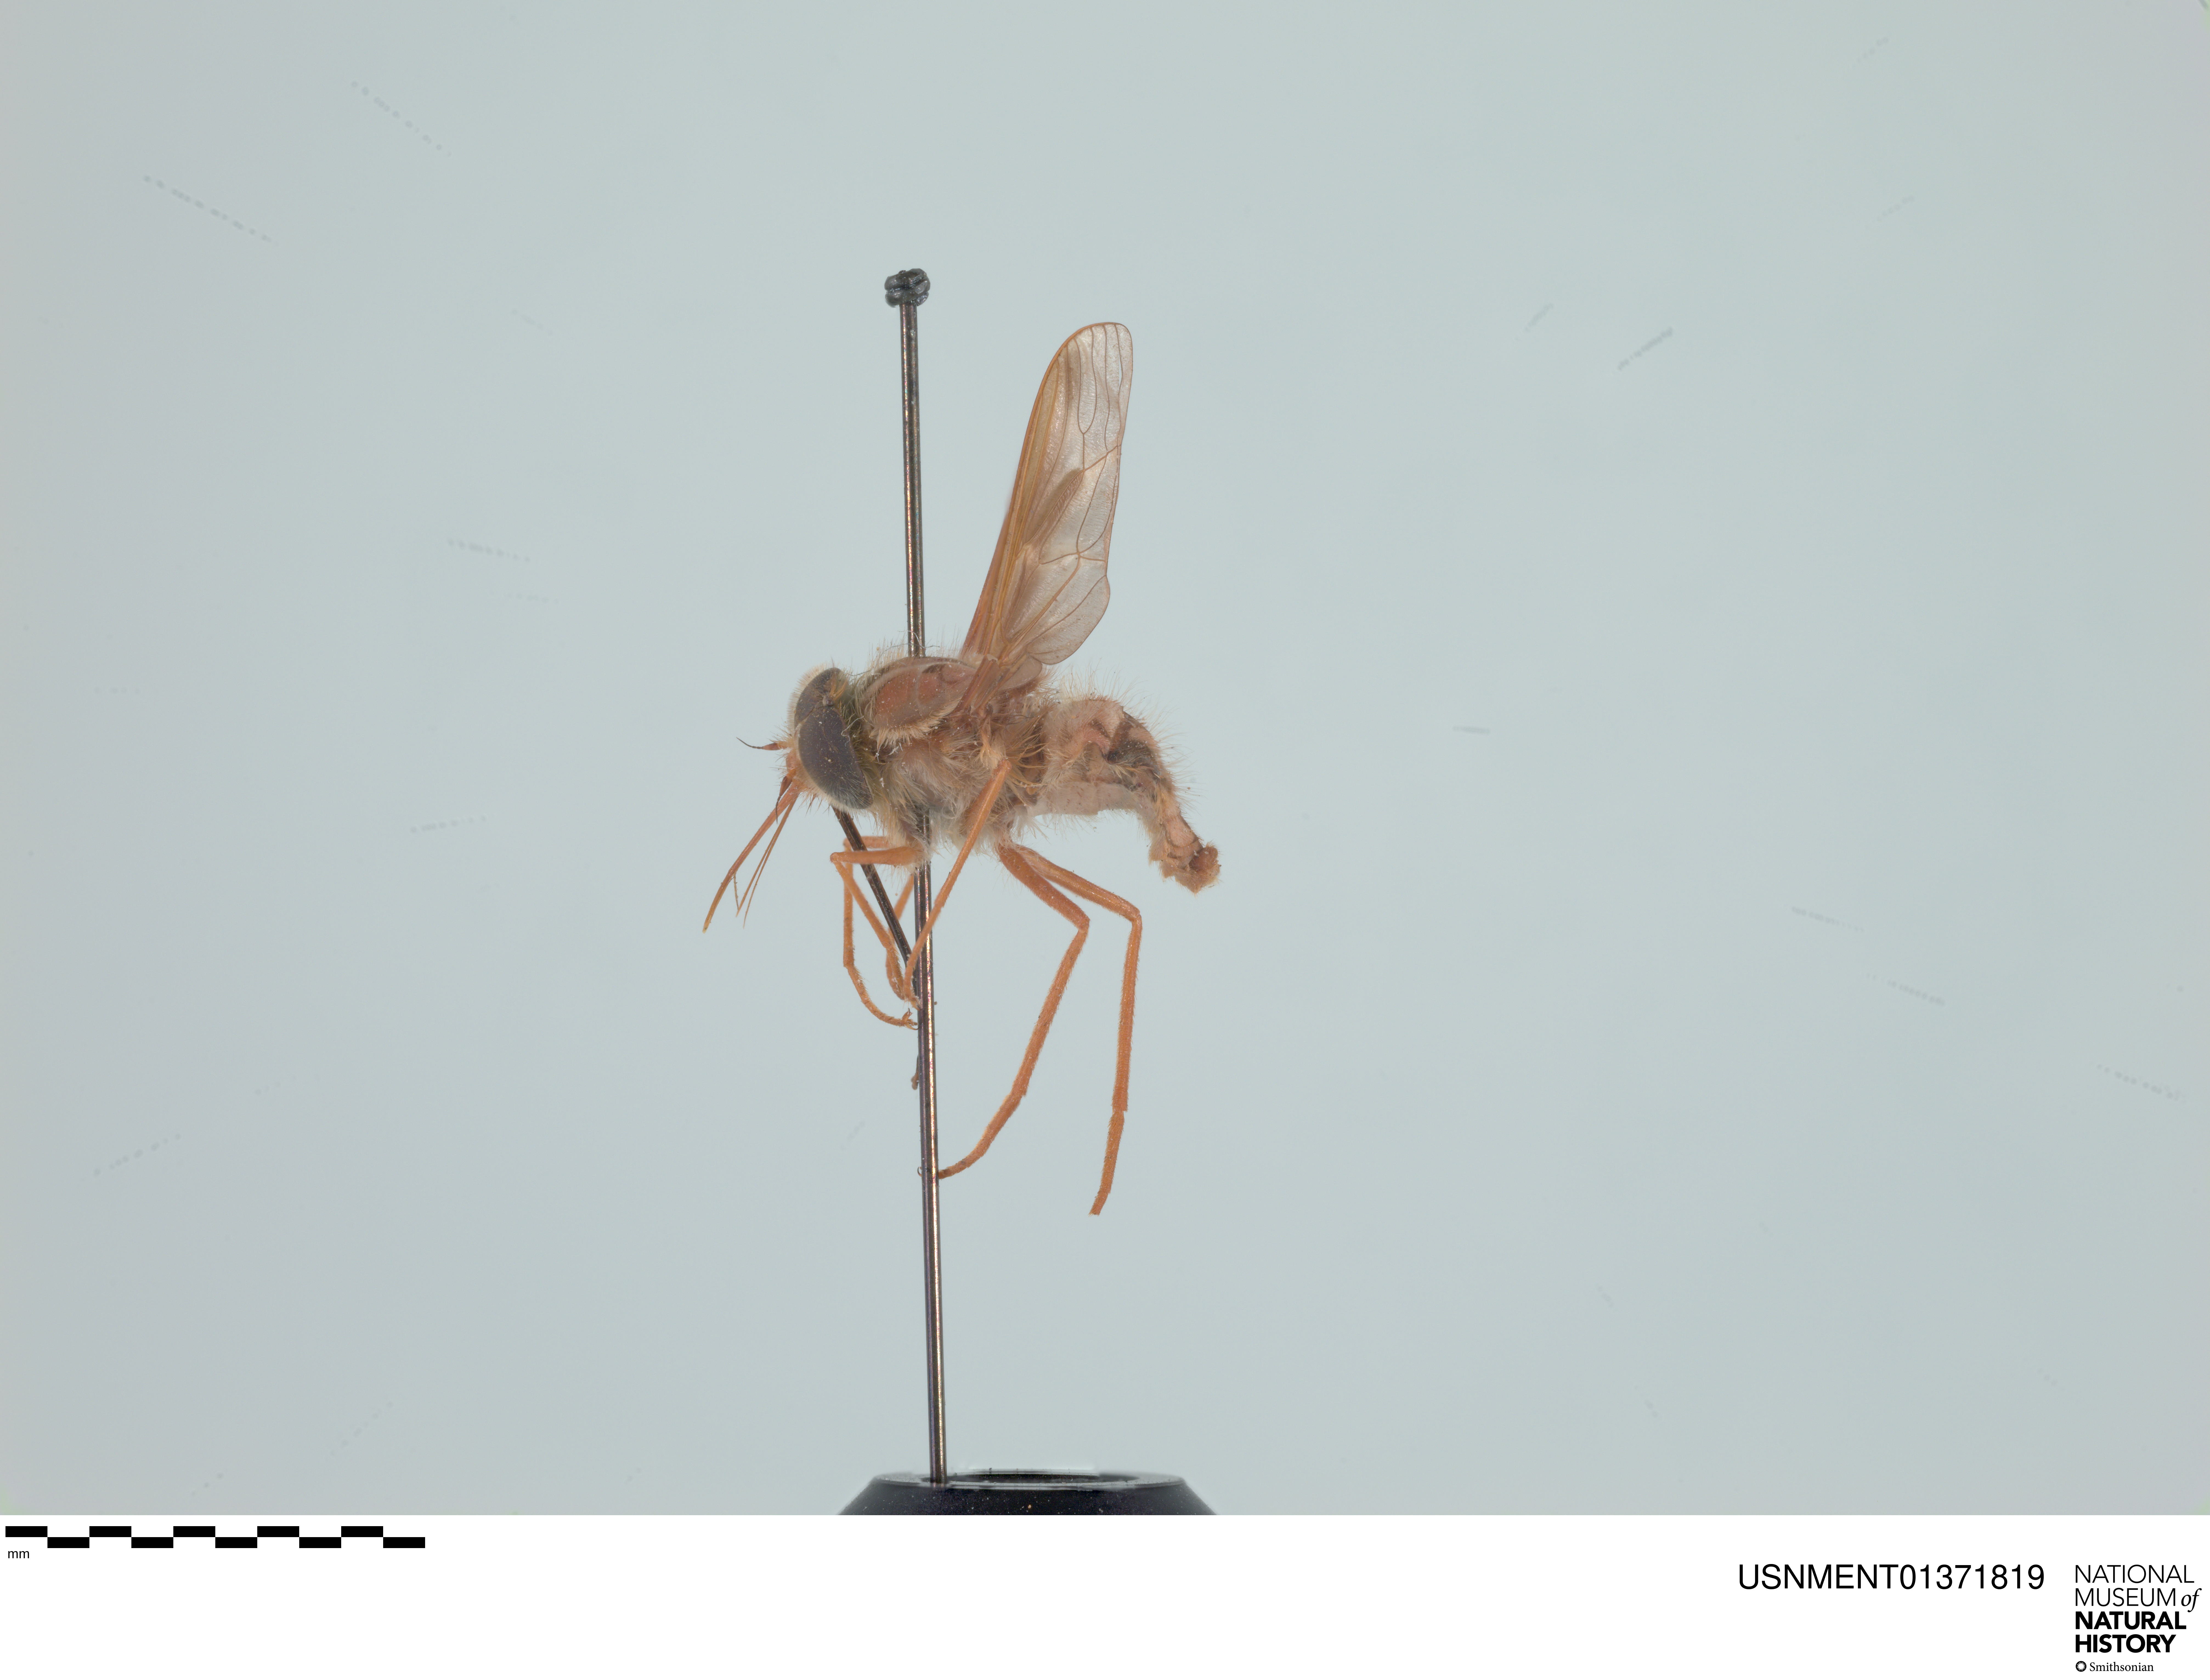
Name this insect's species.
Hirmoneura nubipennis (also Trichophthalma nubipennis)
